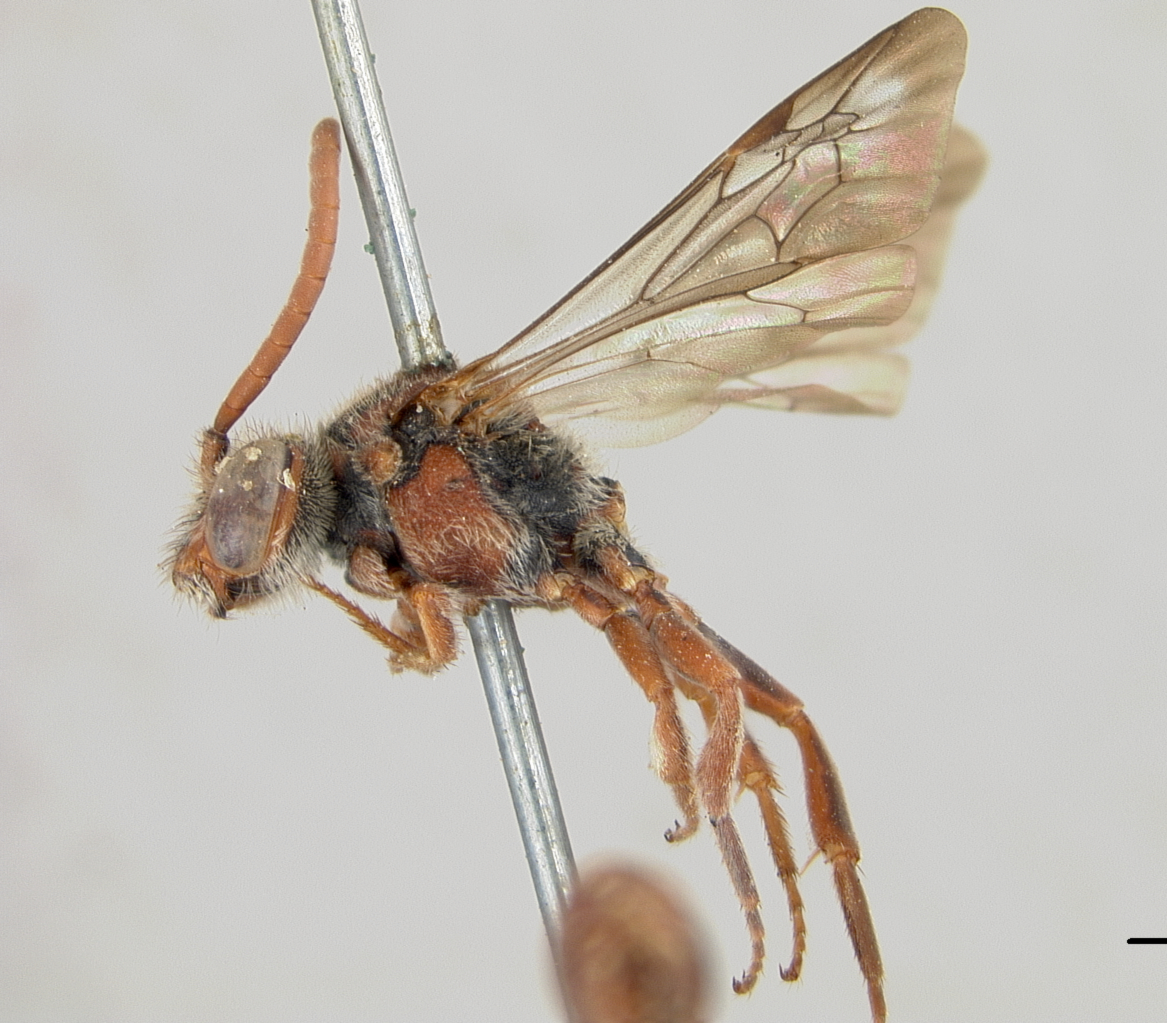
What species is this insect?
Nomada angelarum
